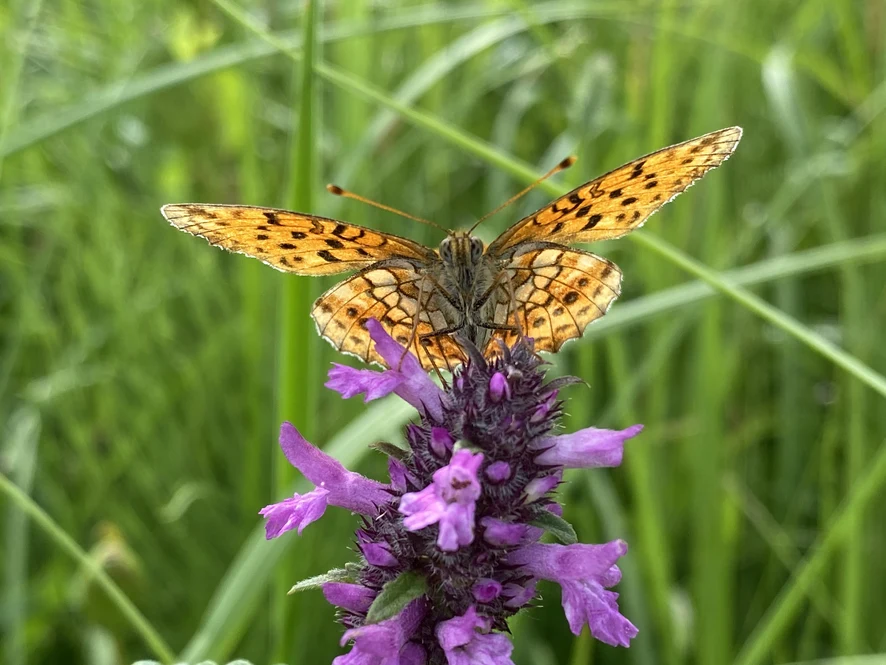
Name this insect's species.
Brenthis ino
